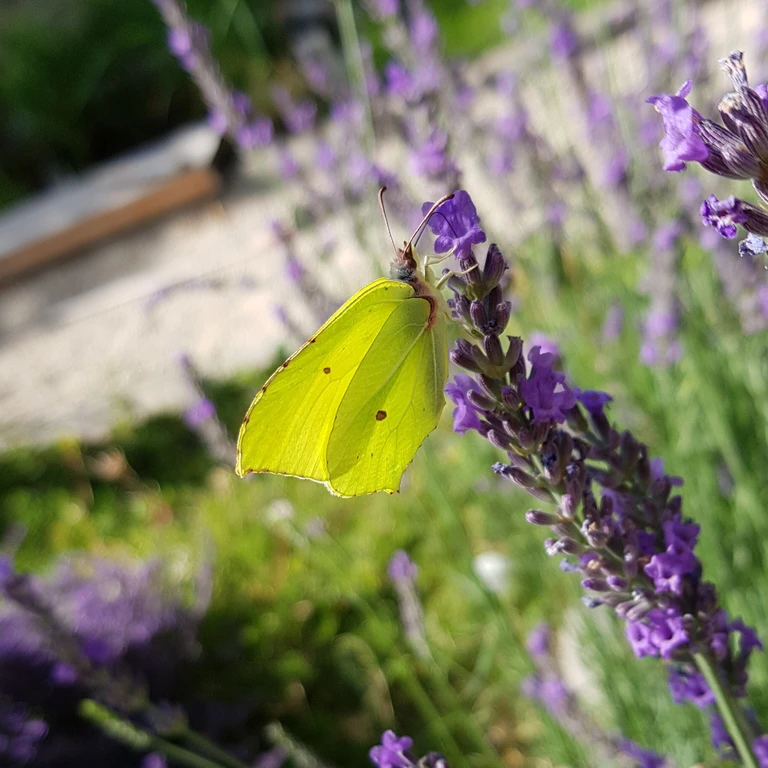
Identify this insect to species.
Gonepteryx rhamni
